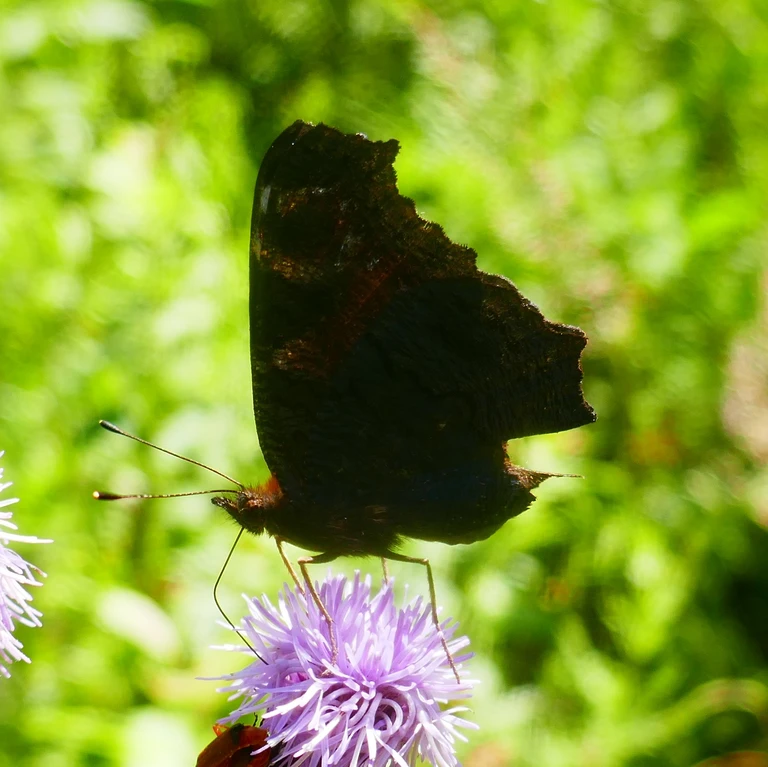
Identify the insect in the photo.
Aglais io
